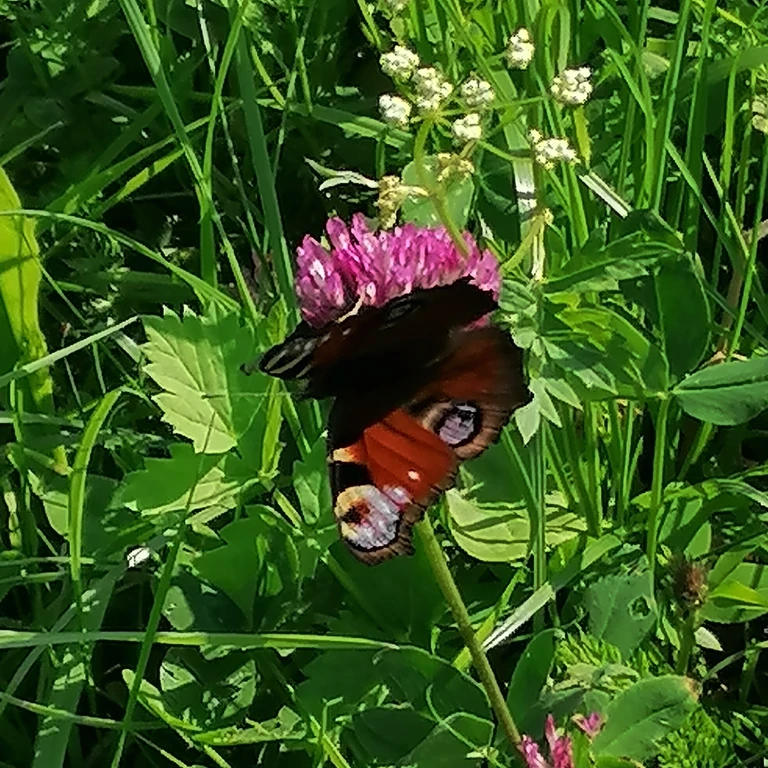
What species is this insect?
Aglais io
